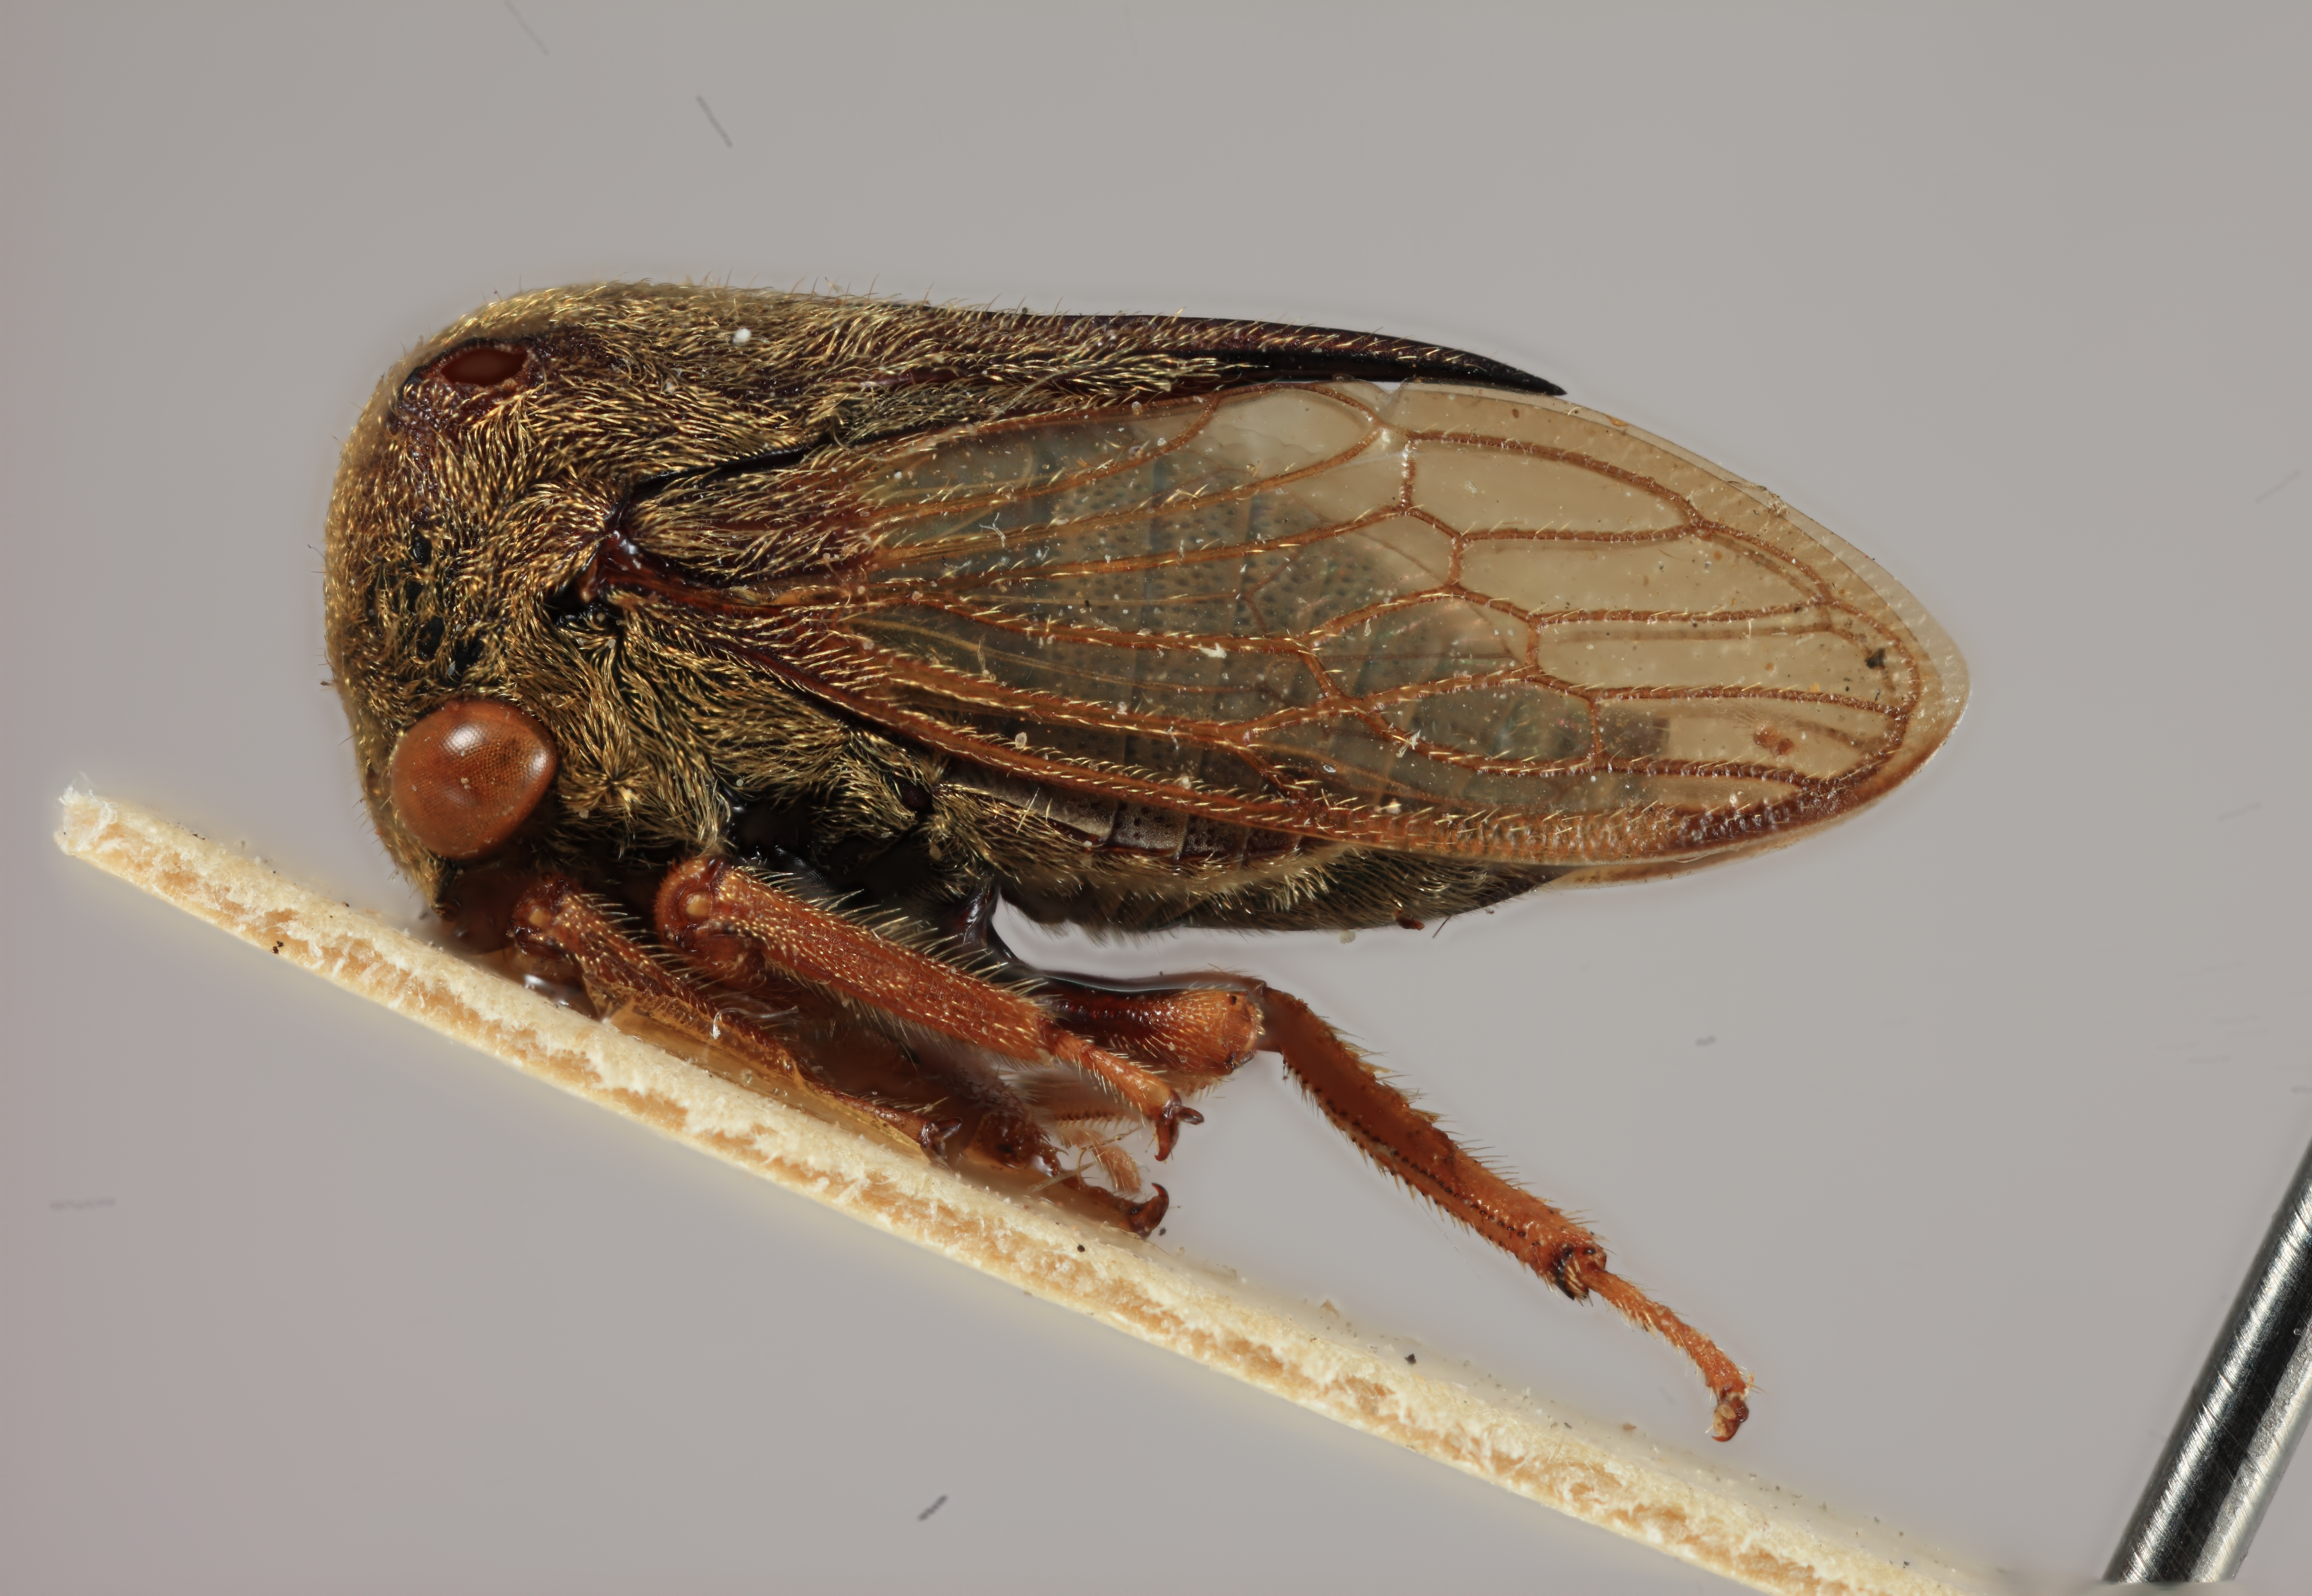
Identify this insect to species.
Tricentrus pubescens
